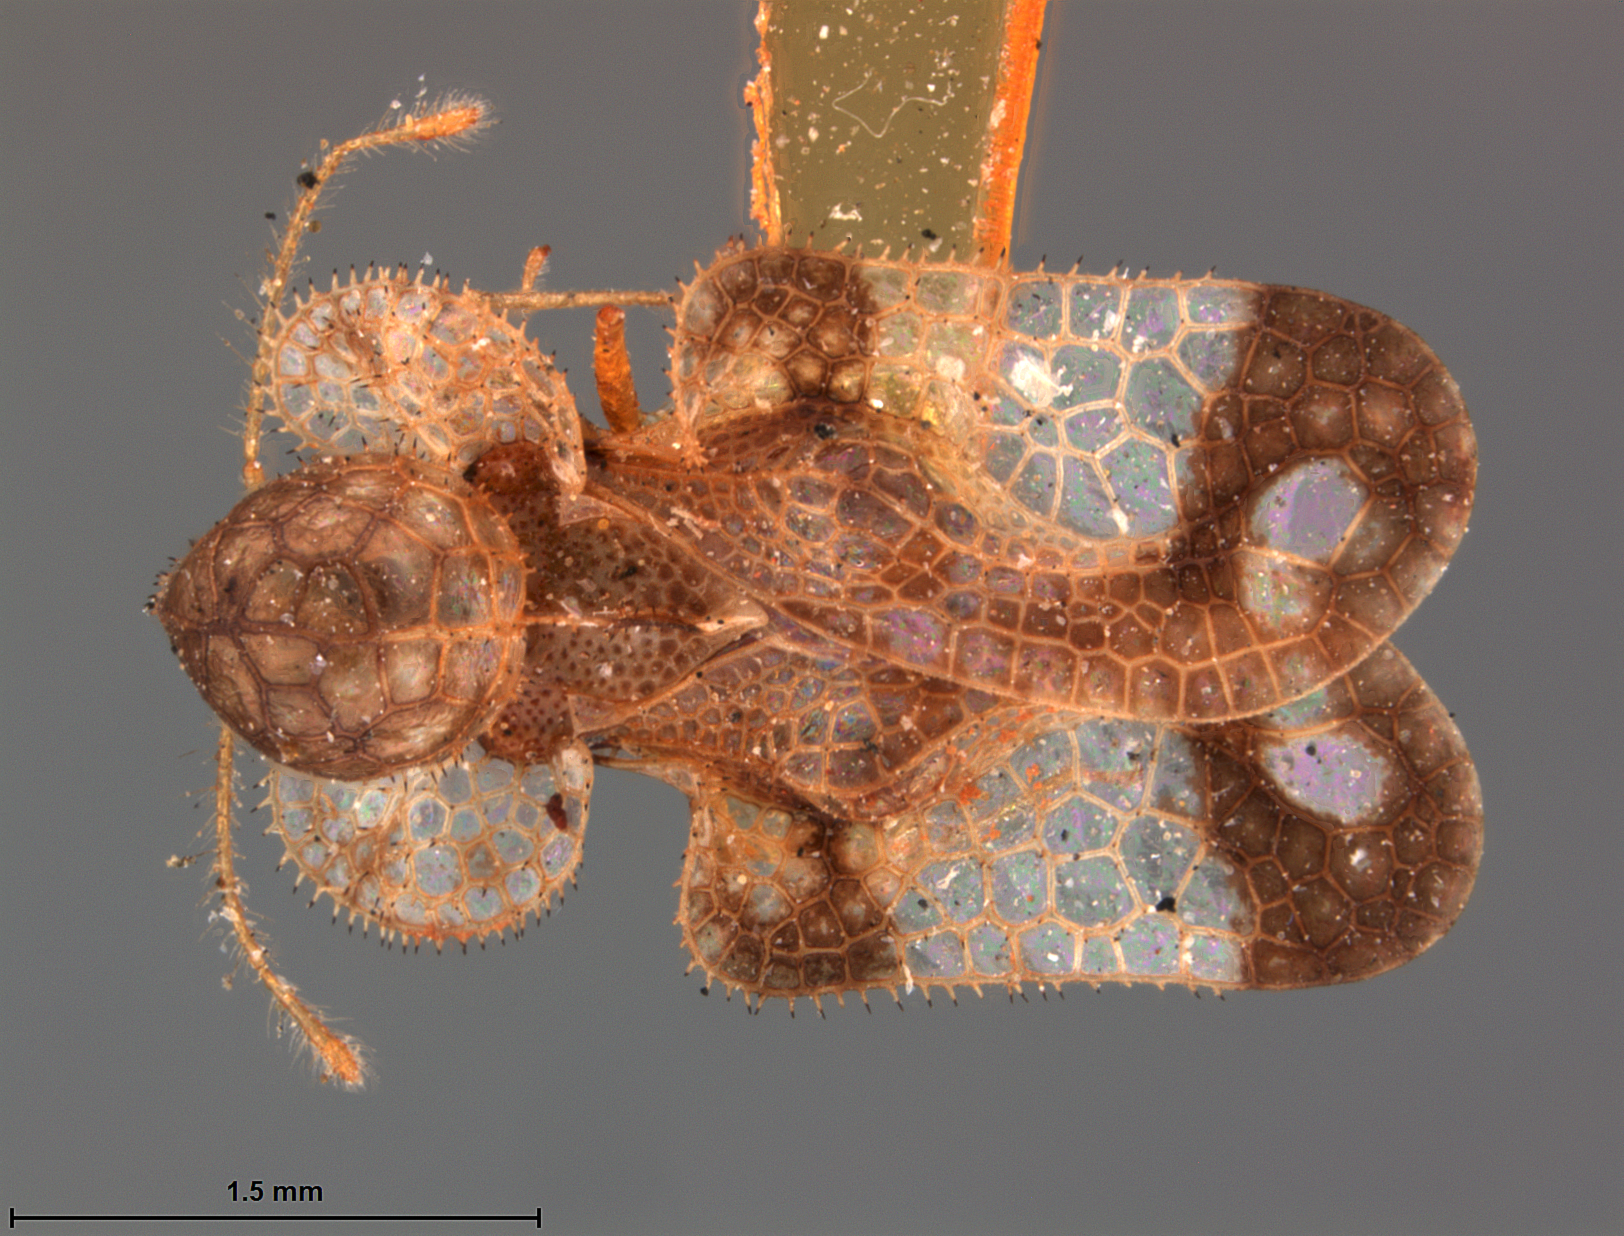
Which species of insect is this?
Corythucha associata
